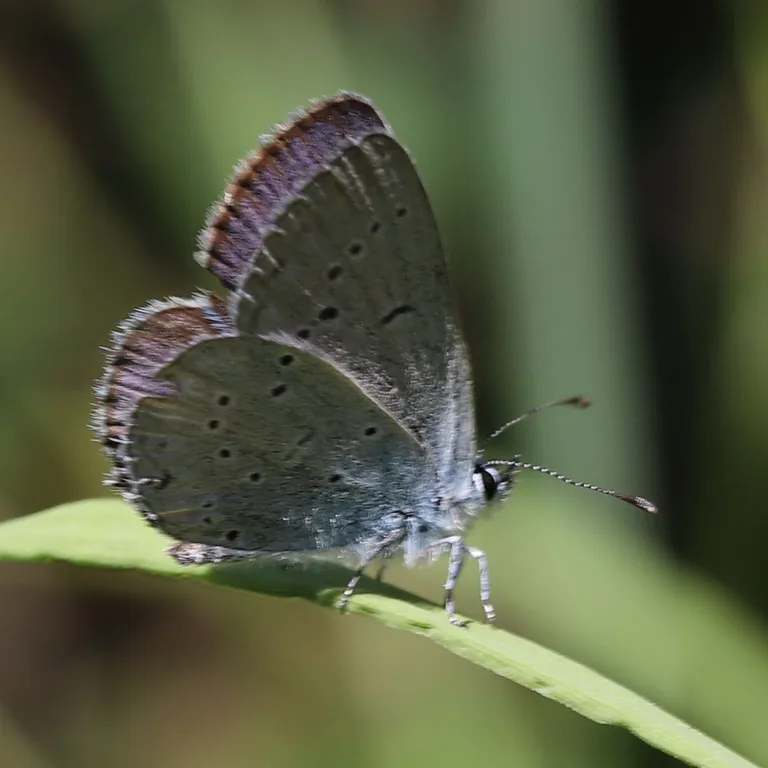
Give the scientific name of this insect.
Cupido decolorata (also Elkalyce decolorata)
